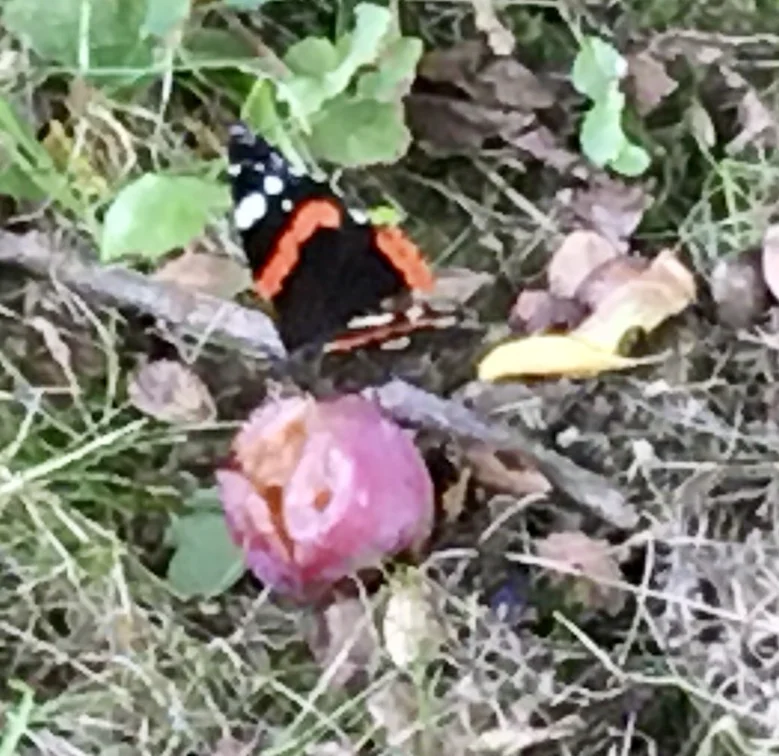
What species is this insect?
Vanessa atalanta
